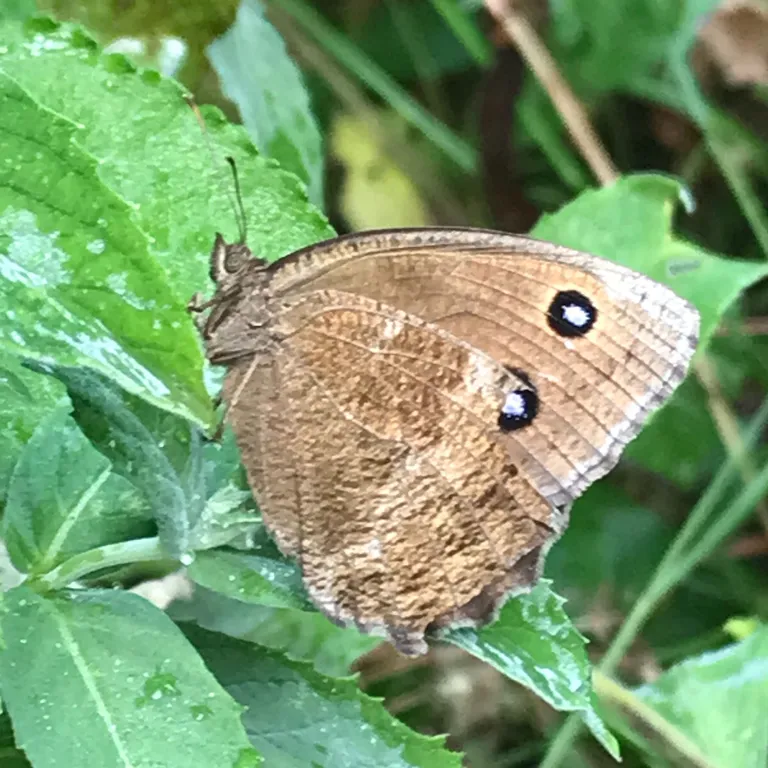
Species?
Minois dryas
